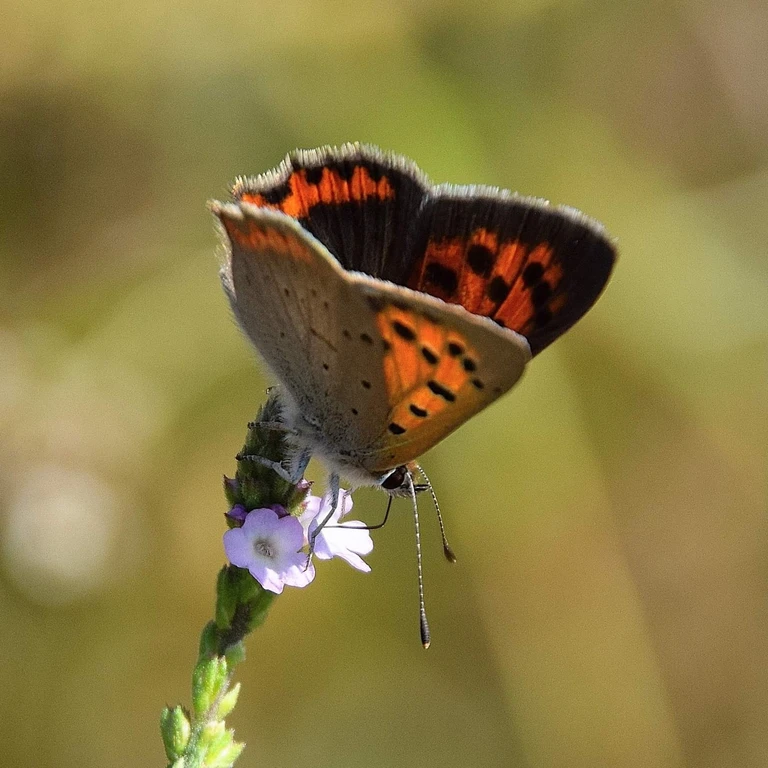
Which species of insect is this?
Lycaena phlaeas
